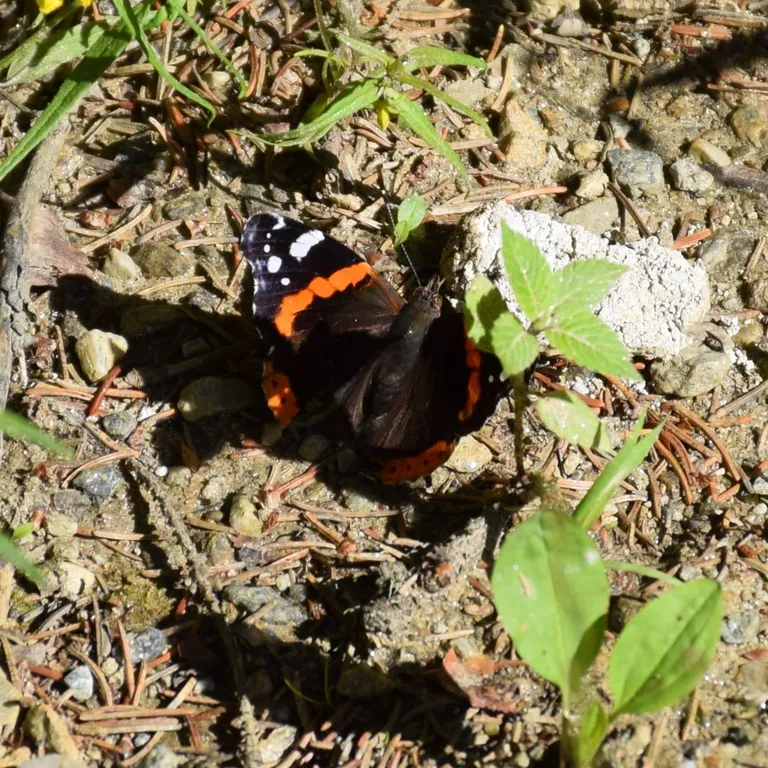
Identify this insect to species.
Vanessa atalanta
